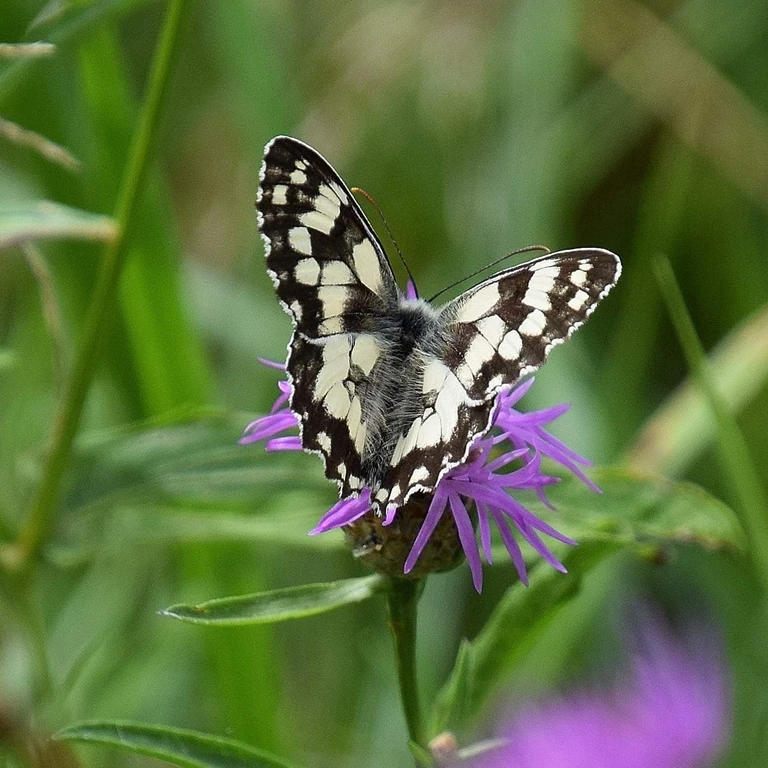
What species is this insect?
Melanargia galathea
